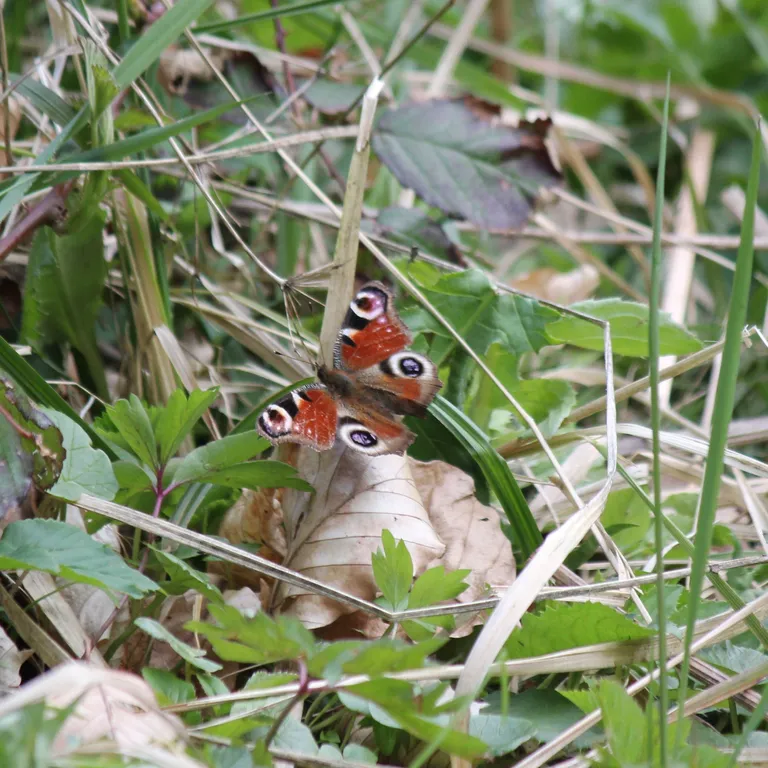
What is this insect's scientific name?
Aglais io
